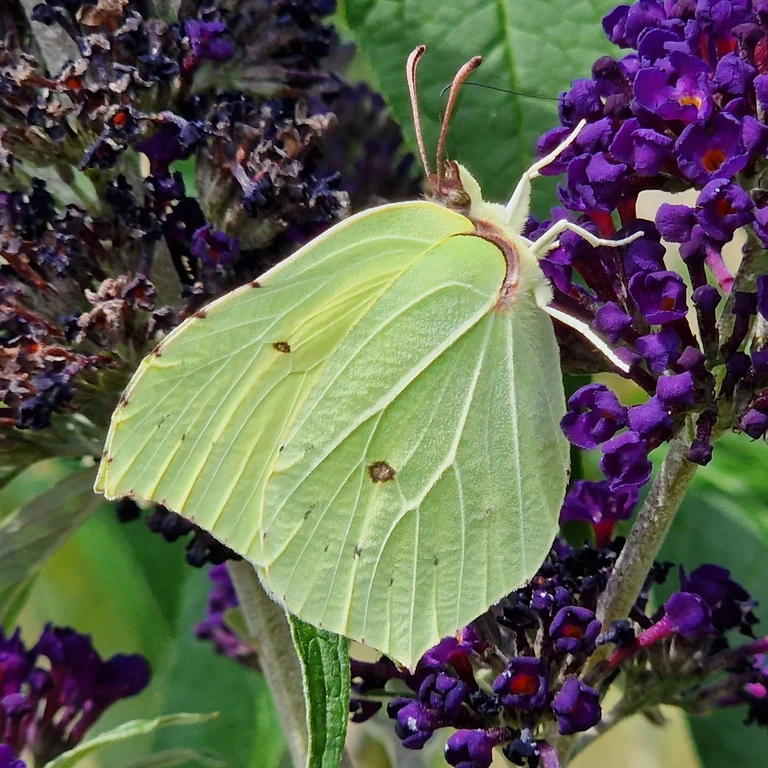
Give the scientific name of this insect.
Gonepteryx rhamni
